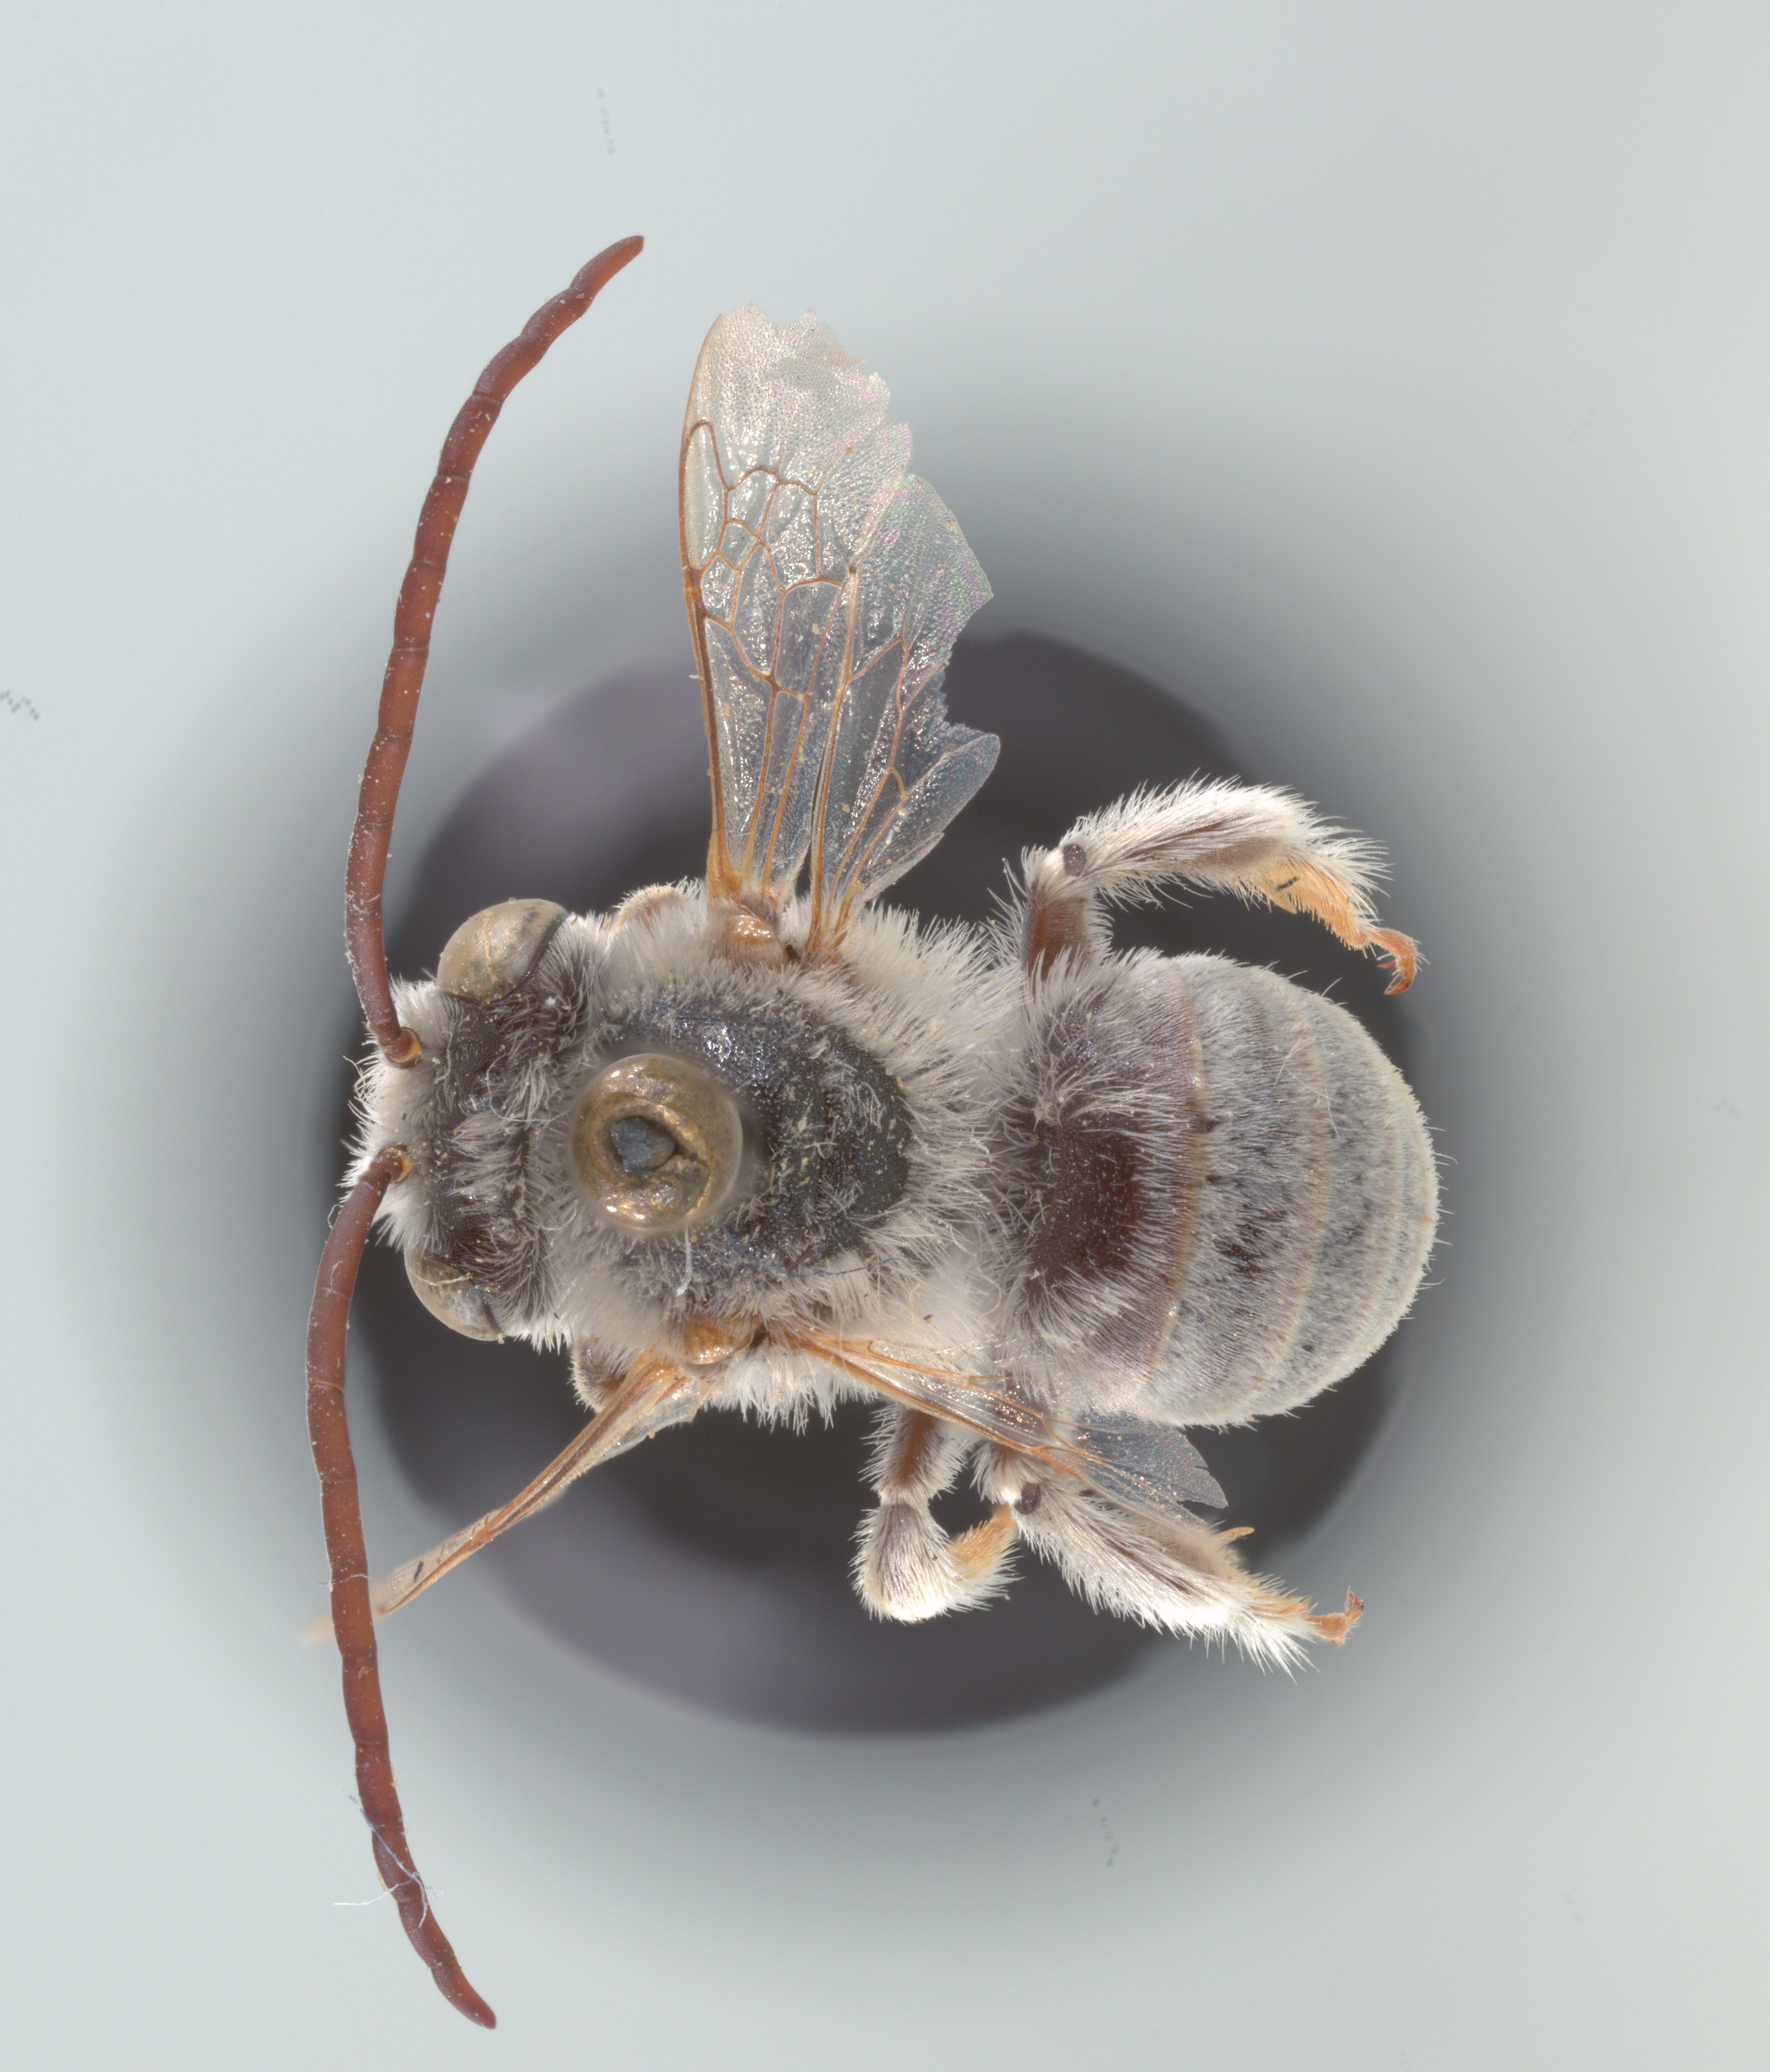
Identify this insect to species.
Xenoglossa albata
